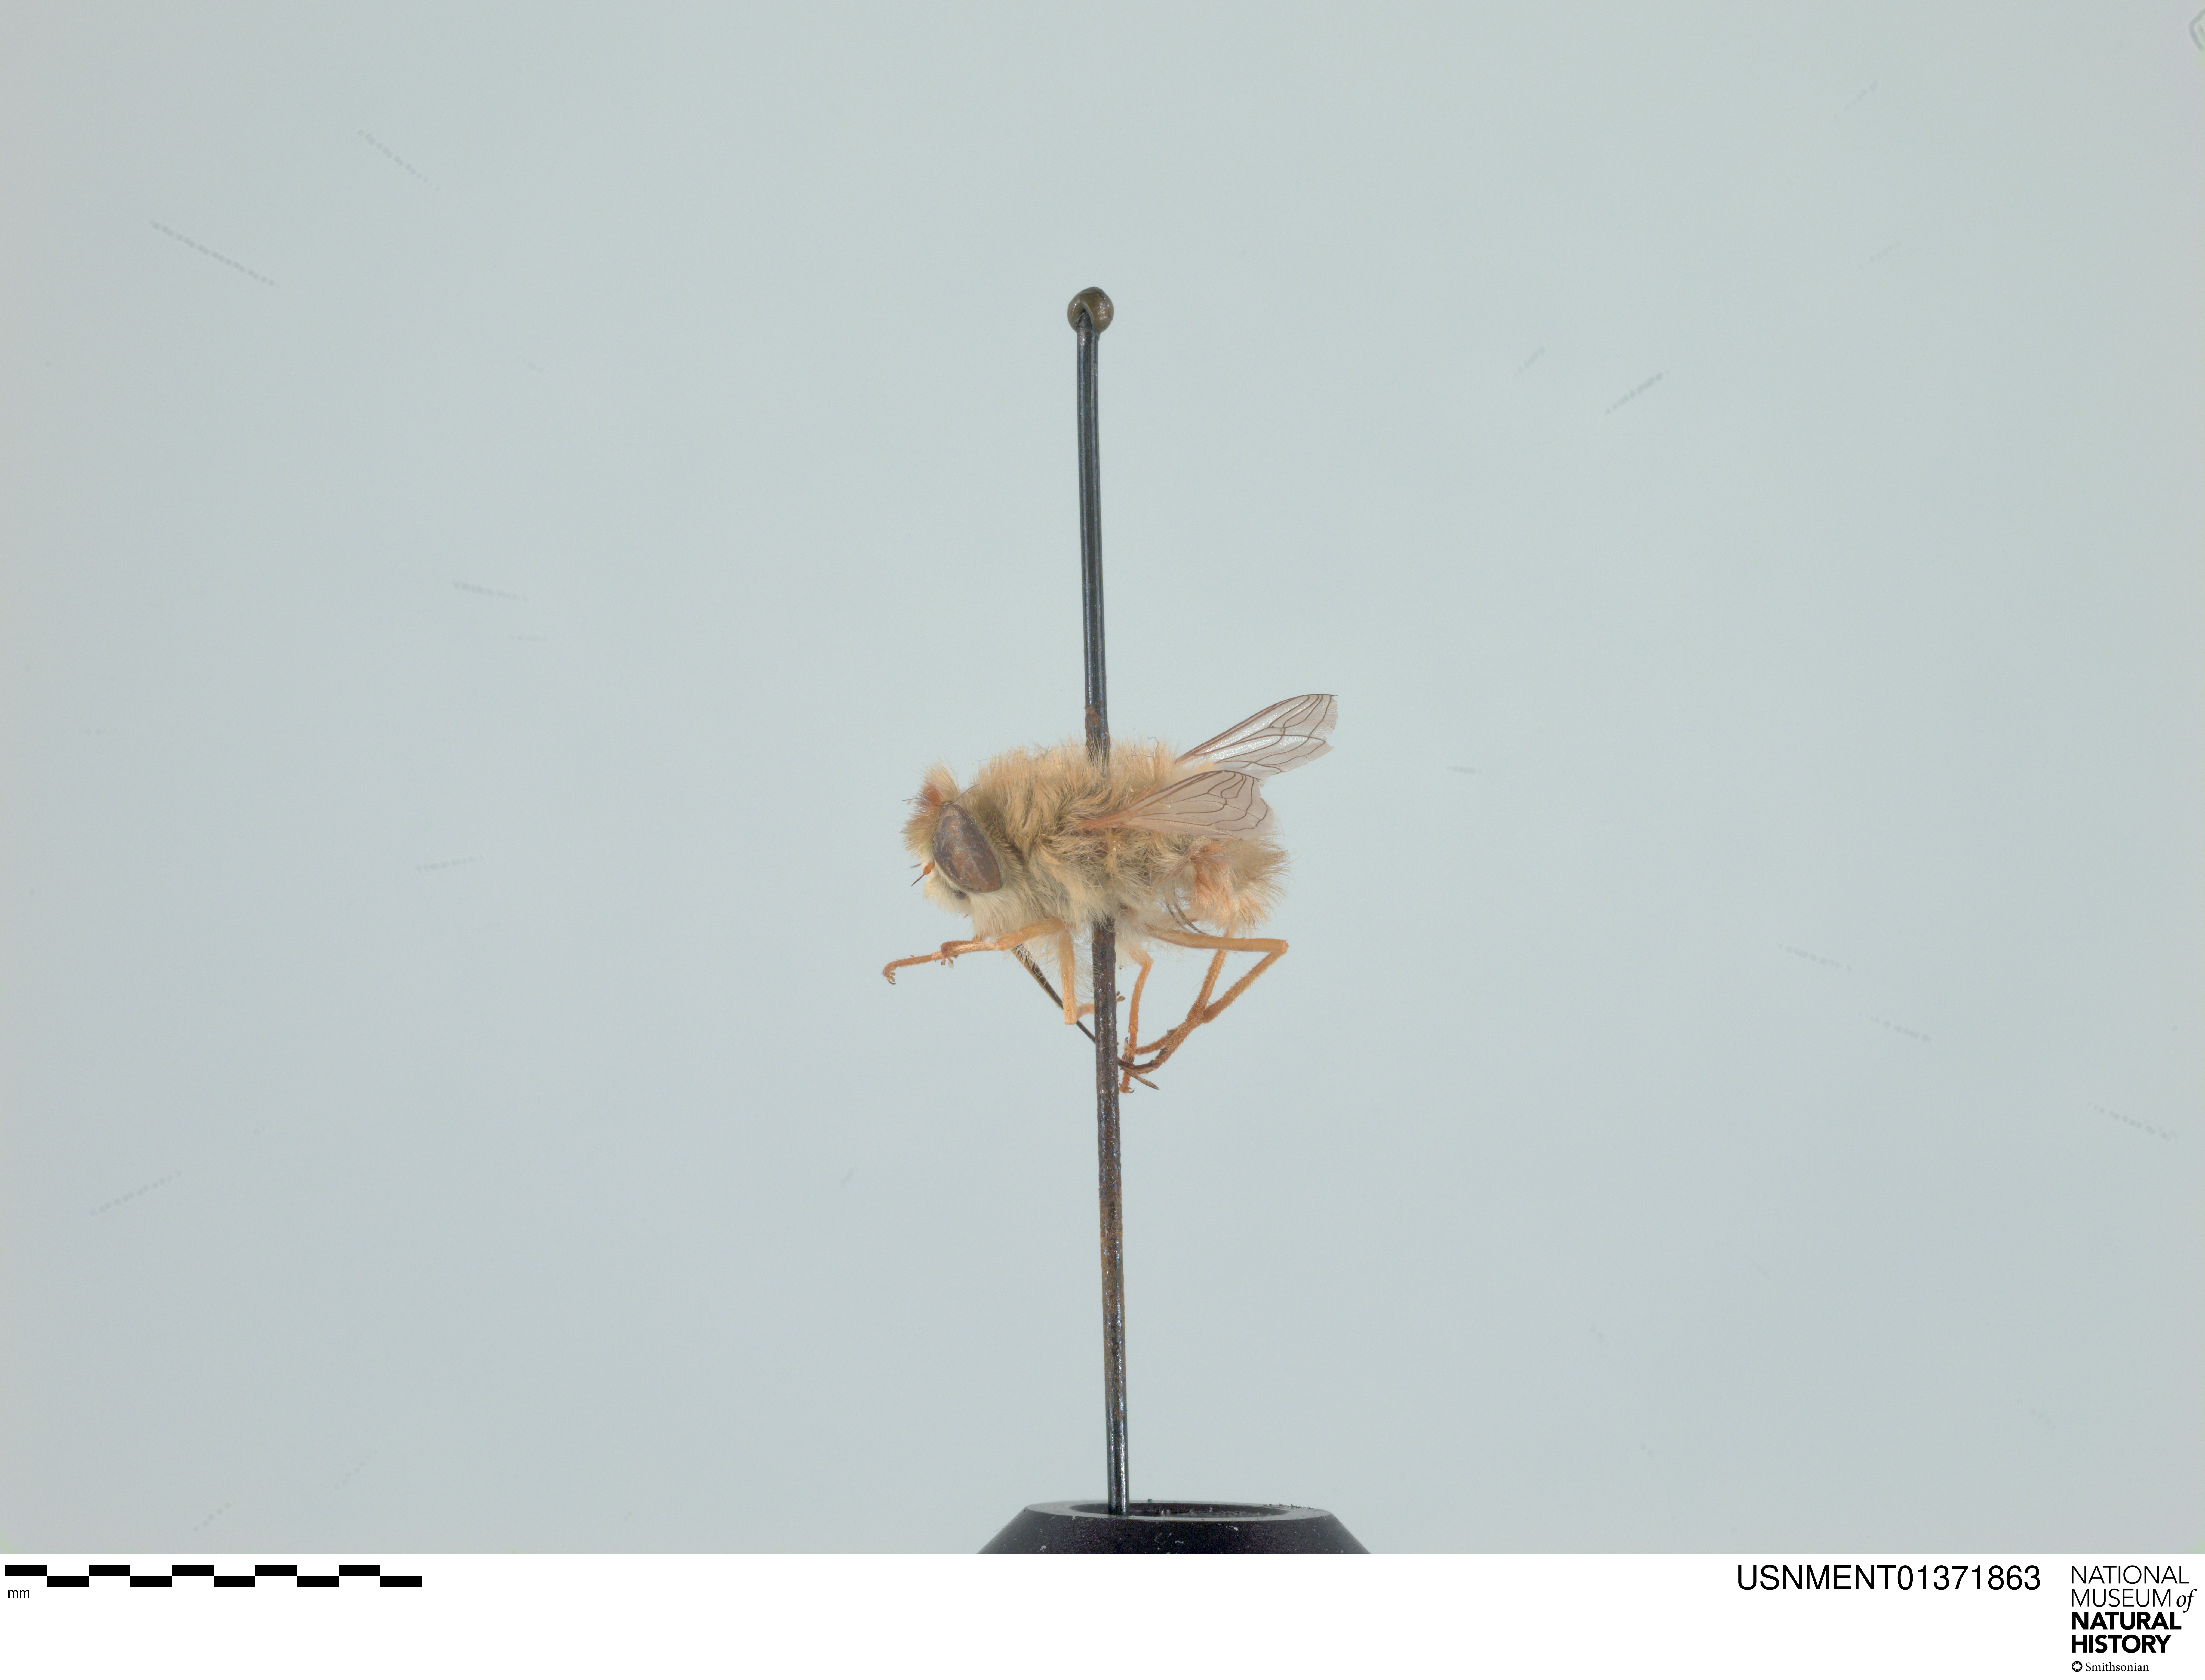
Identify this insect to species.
Neorhynchocephalus mendozanus
